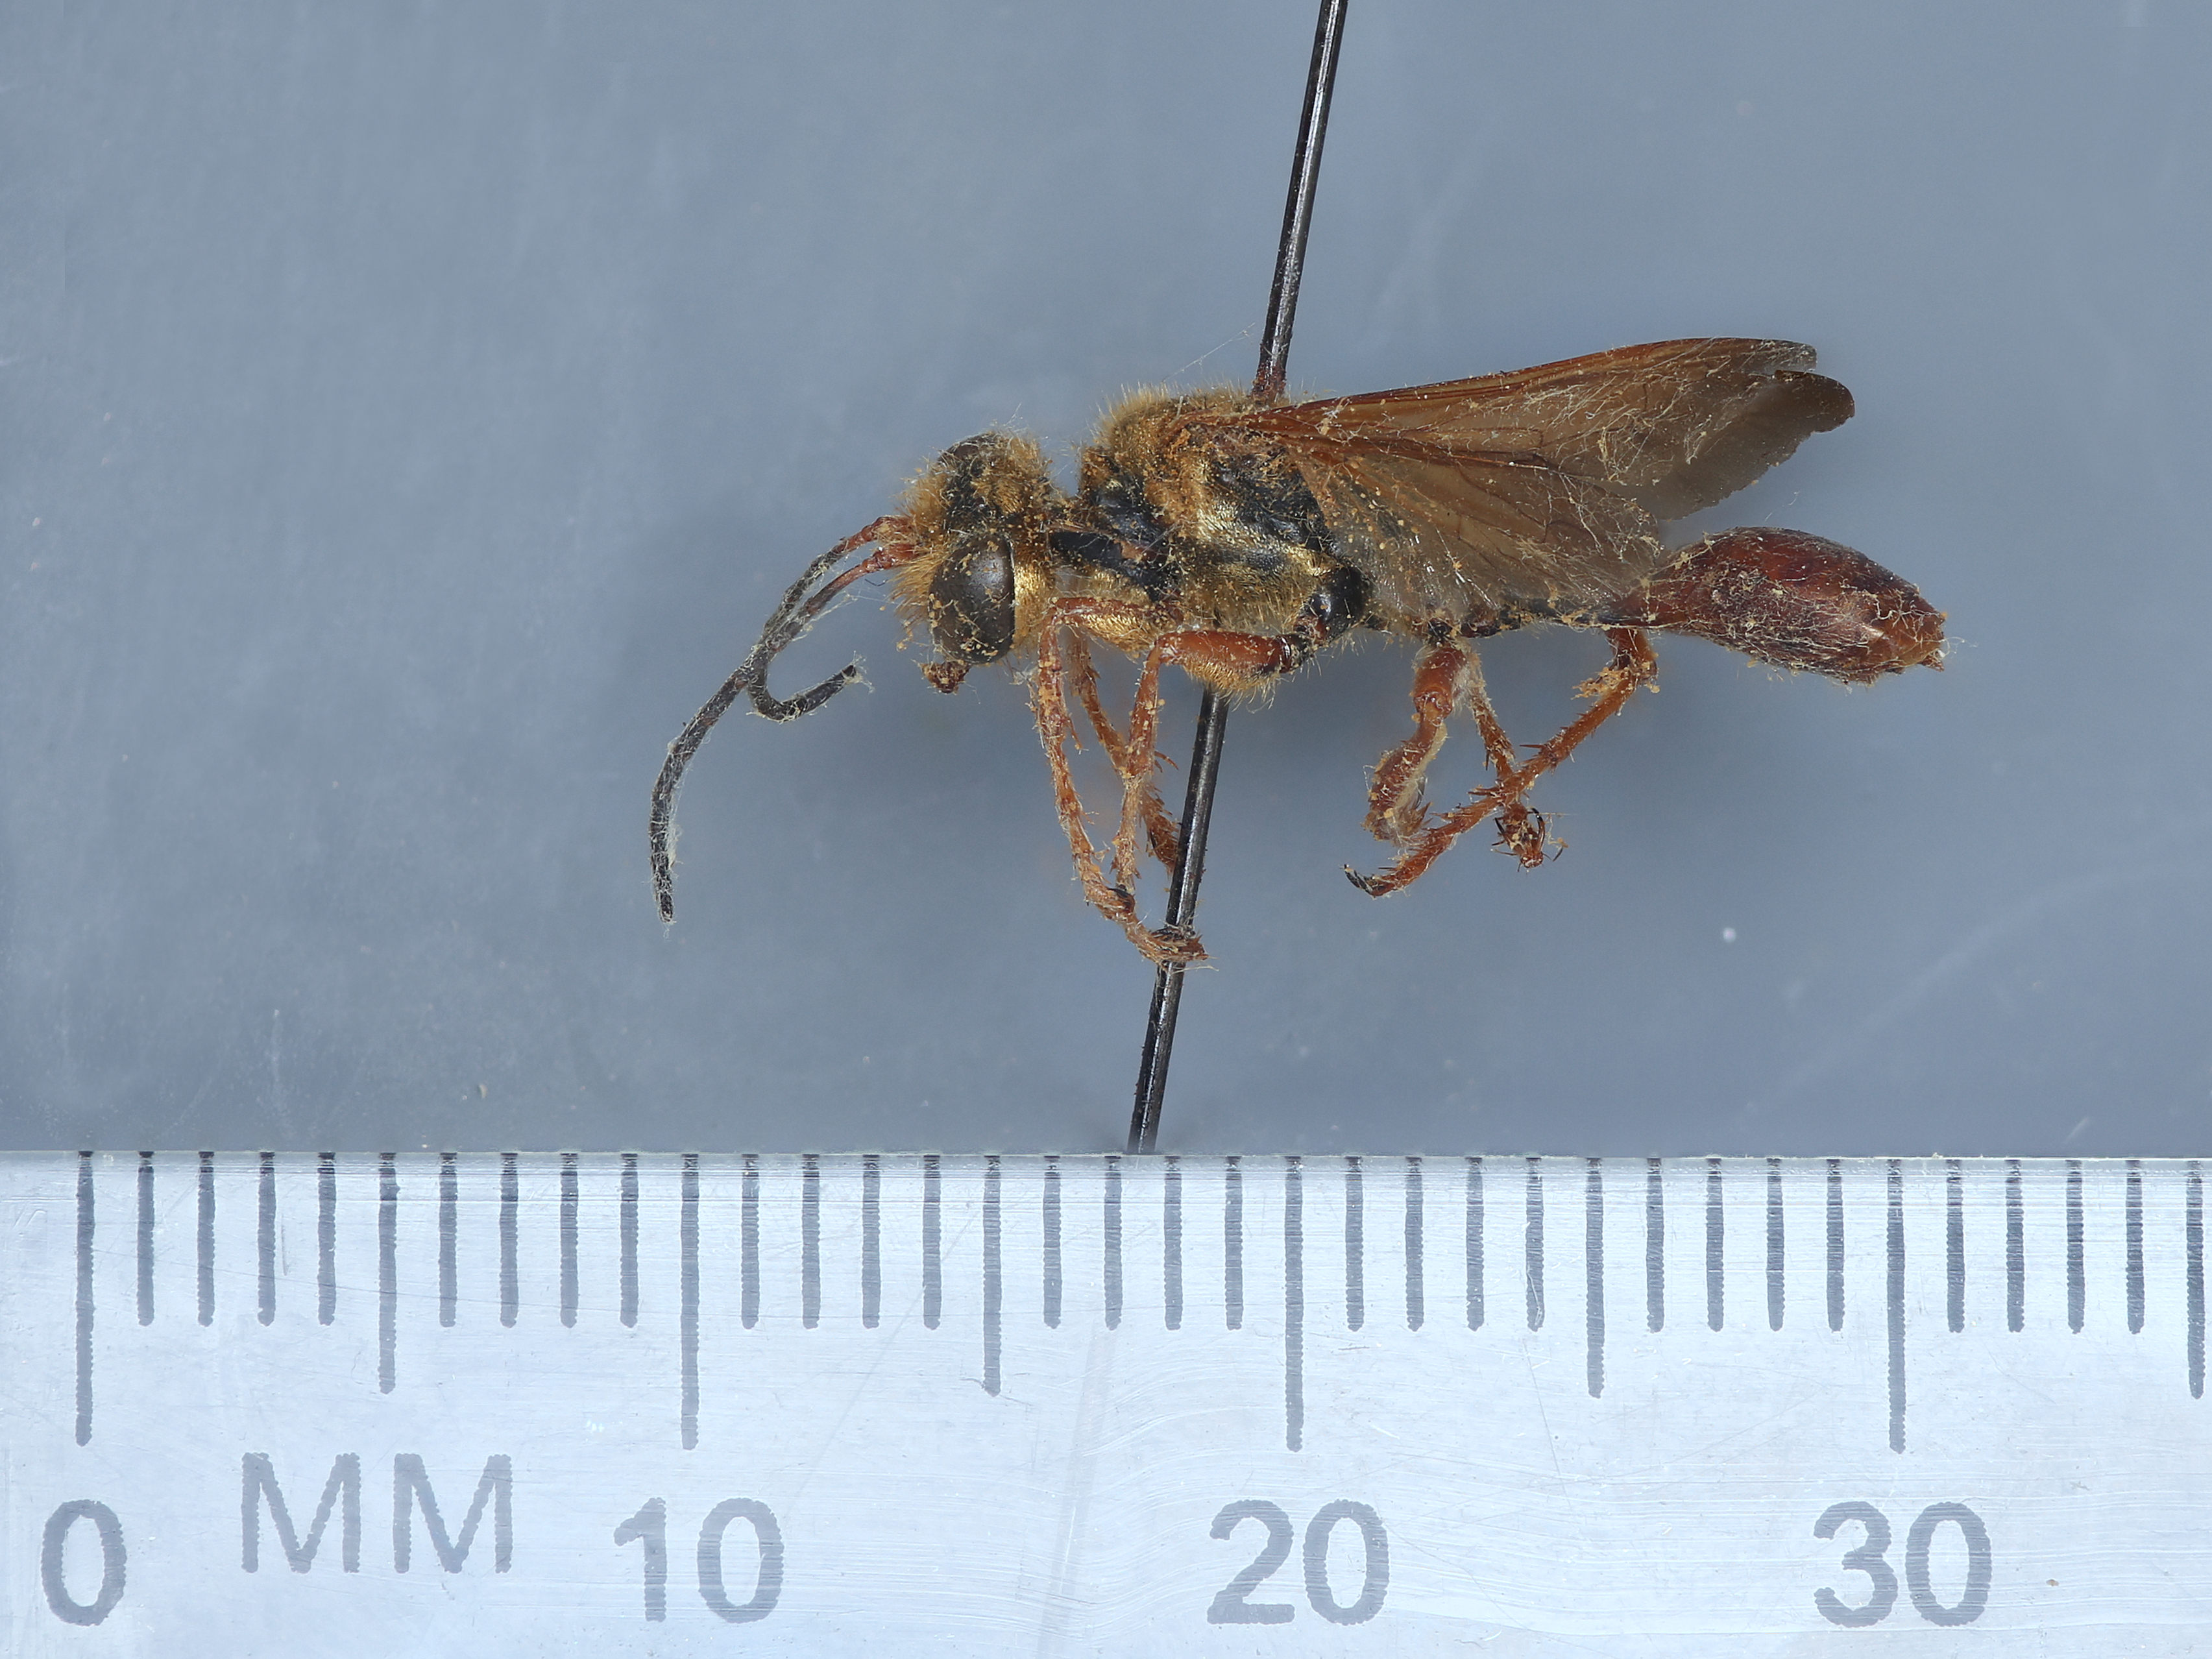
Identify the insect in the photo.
Chlorion brunneri
